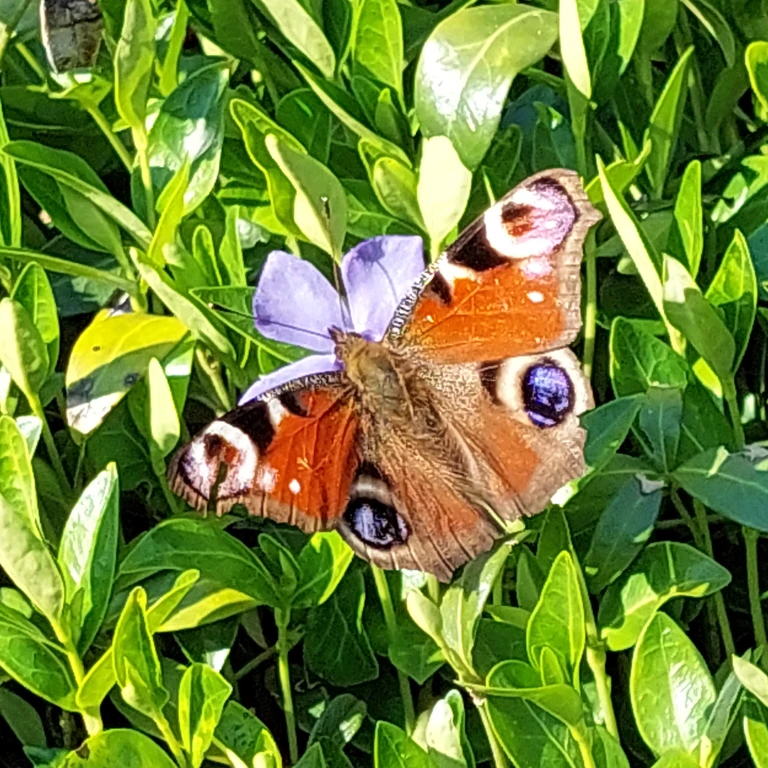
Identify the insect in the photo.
Aglais io
